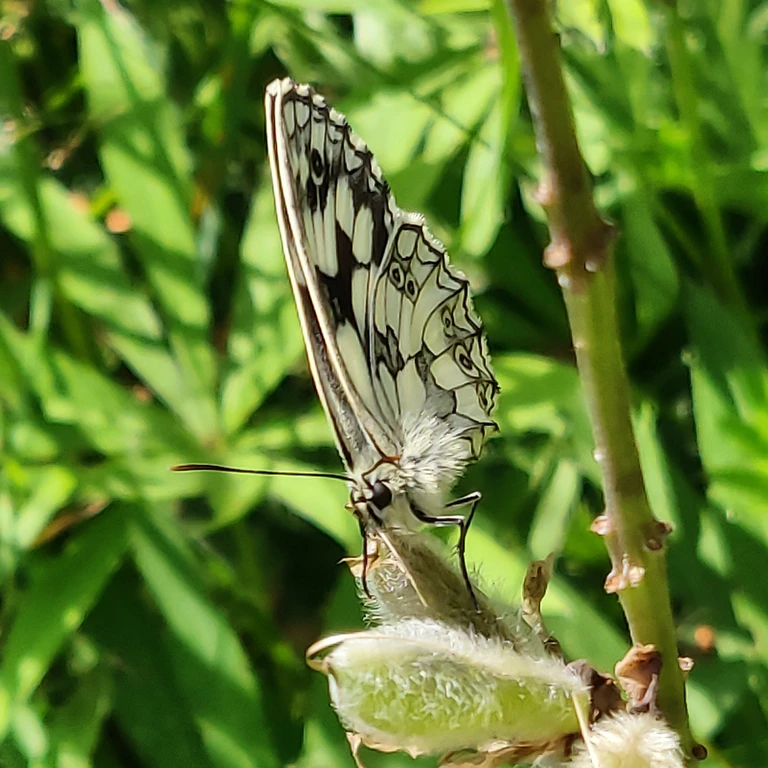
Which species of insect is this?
Melanargia galathea
